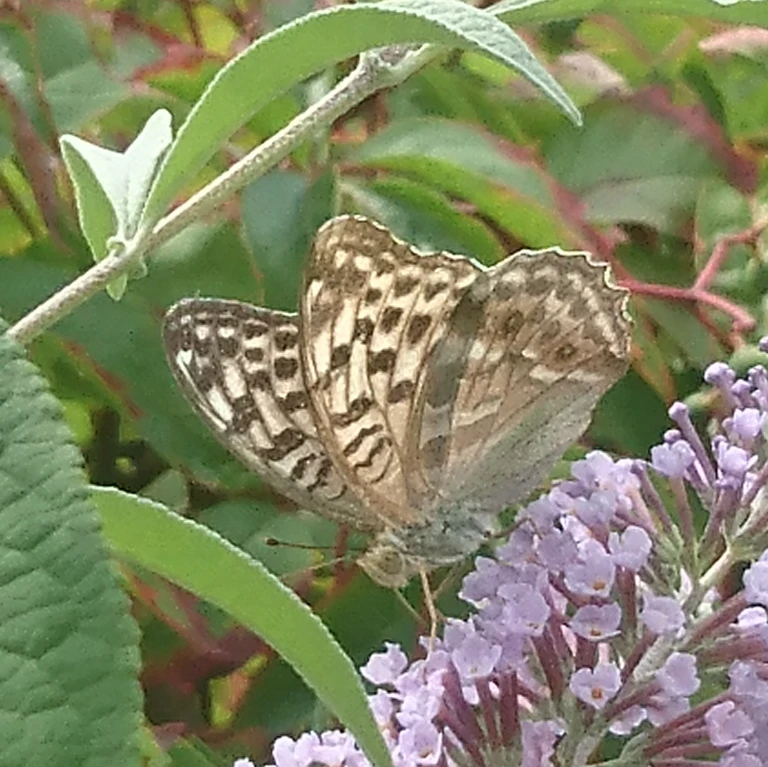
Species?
Argynnis paphia
